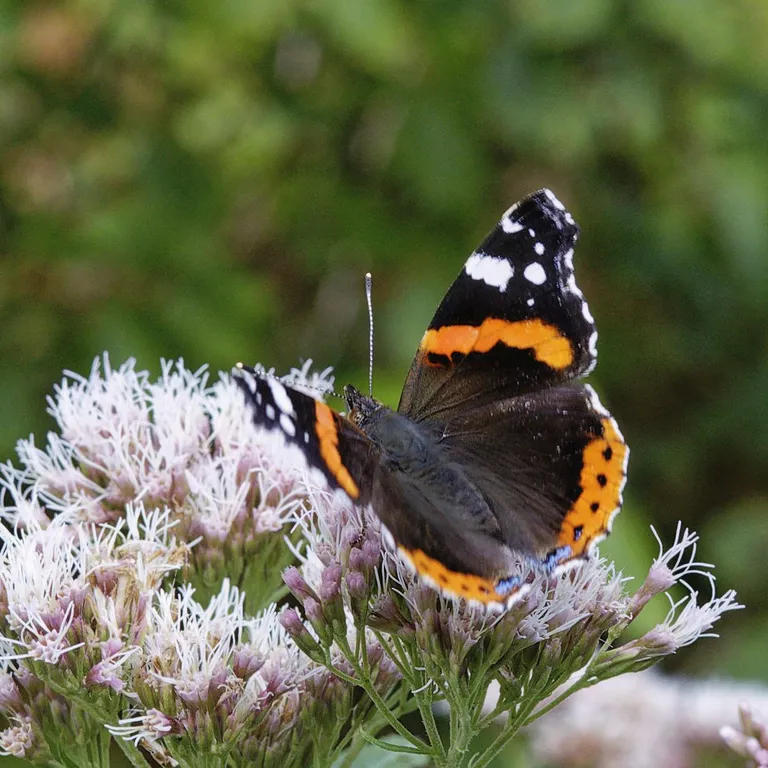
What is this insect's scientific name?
Vanessa atalanta
